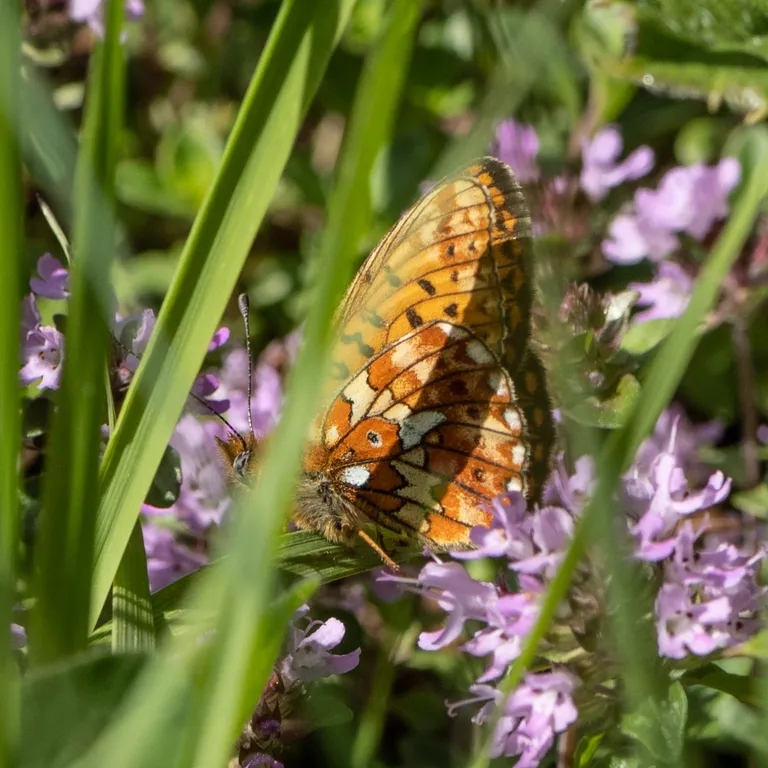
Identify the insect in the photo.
Boloria euphrosyne (also Clossiana euphrosyne)
